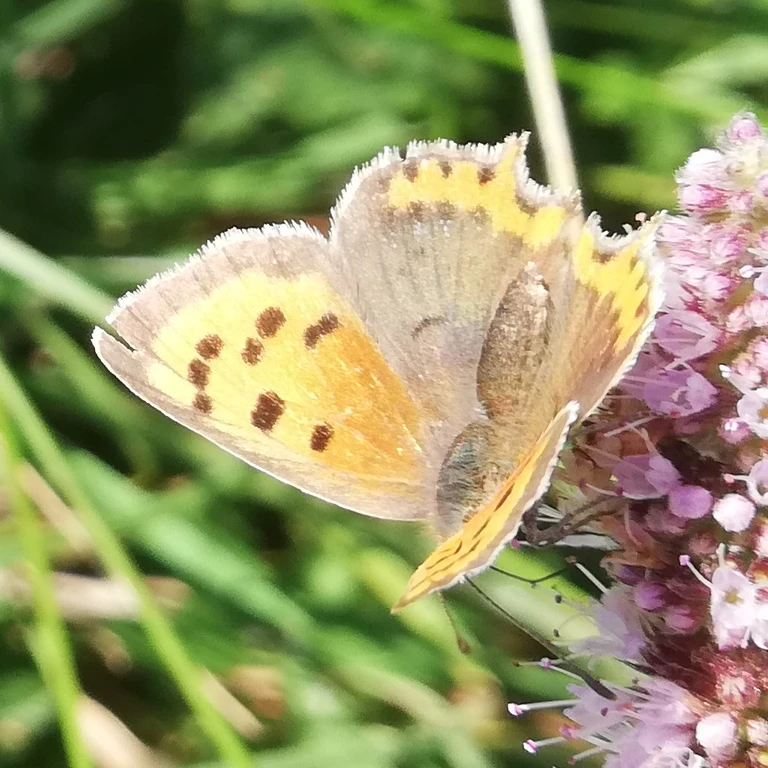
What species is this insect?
Lycaena phlaeas
